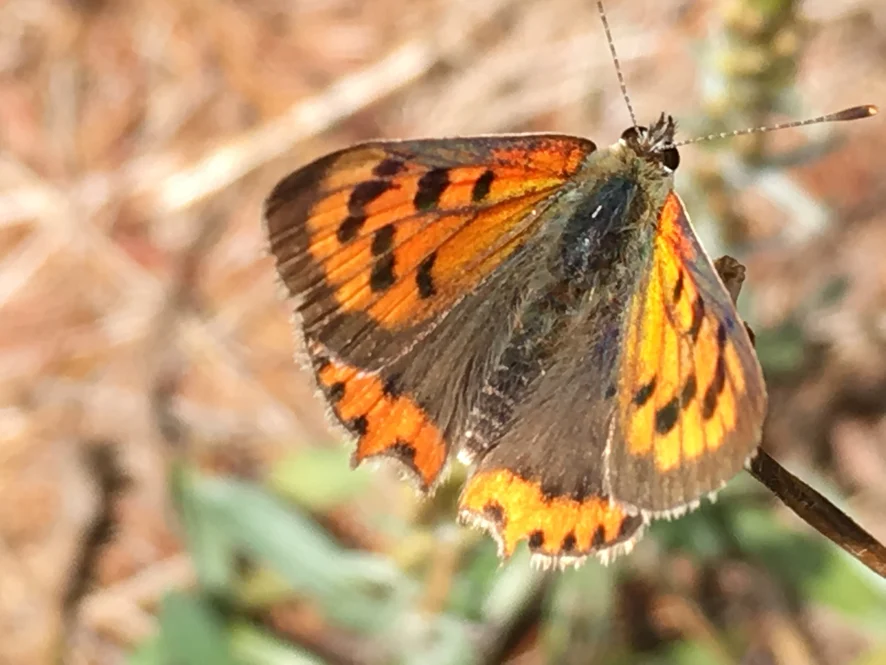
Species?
Lycaena phlaeas
